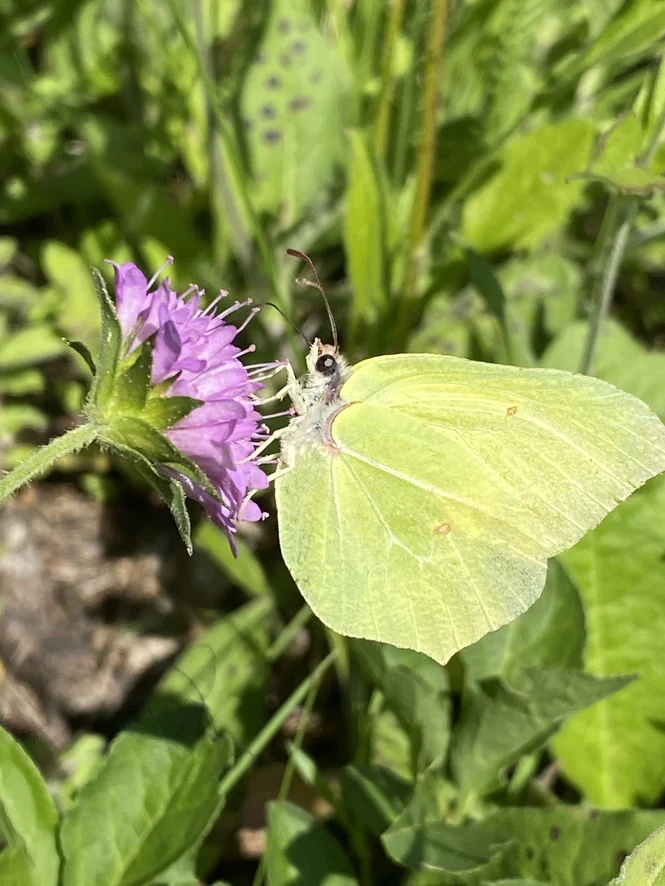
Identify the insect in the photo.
Gonepteryx rhamni
